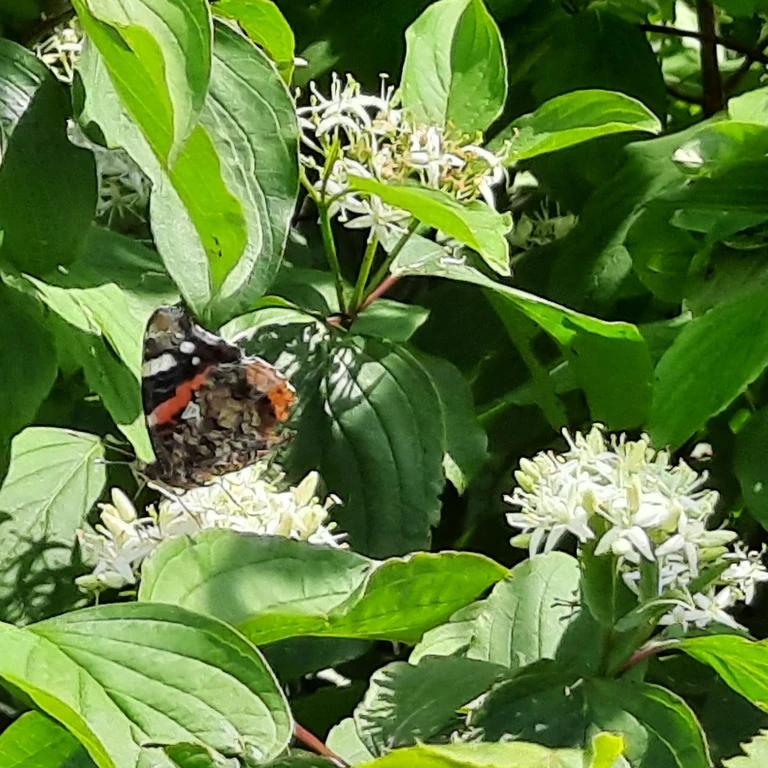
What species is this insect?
Vanessa atalanta
